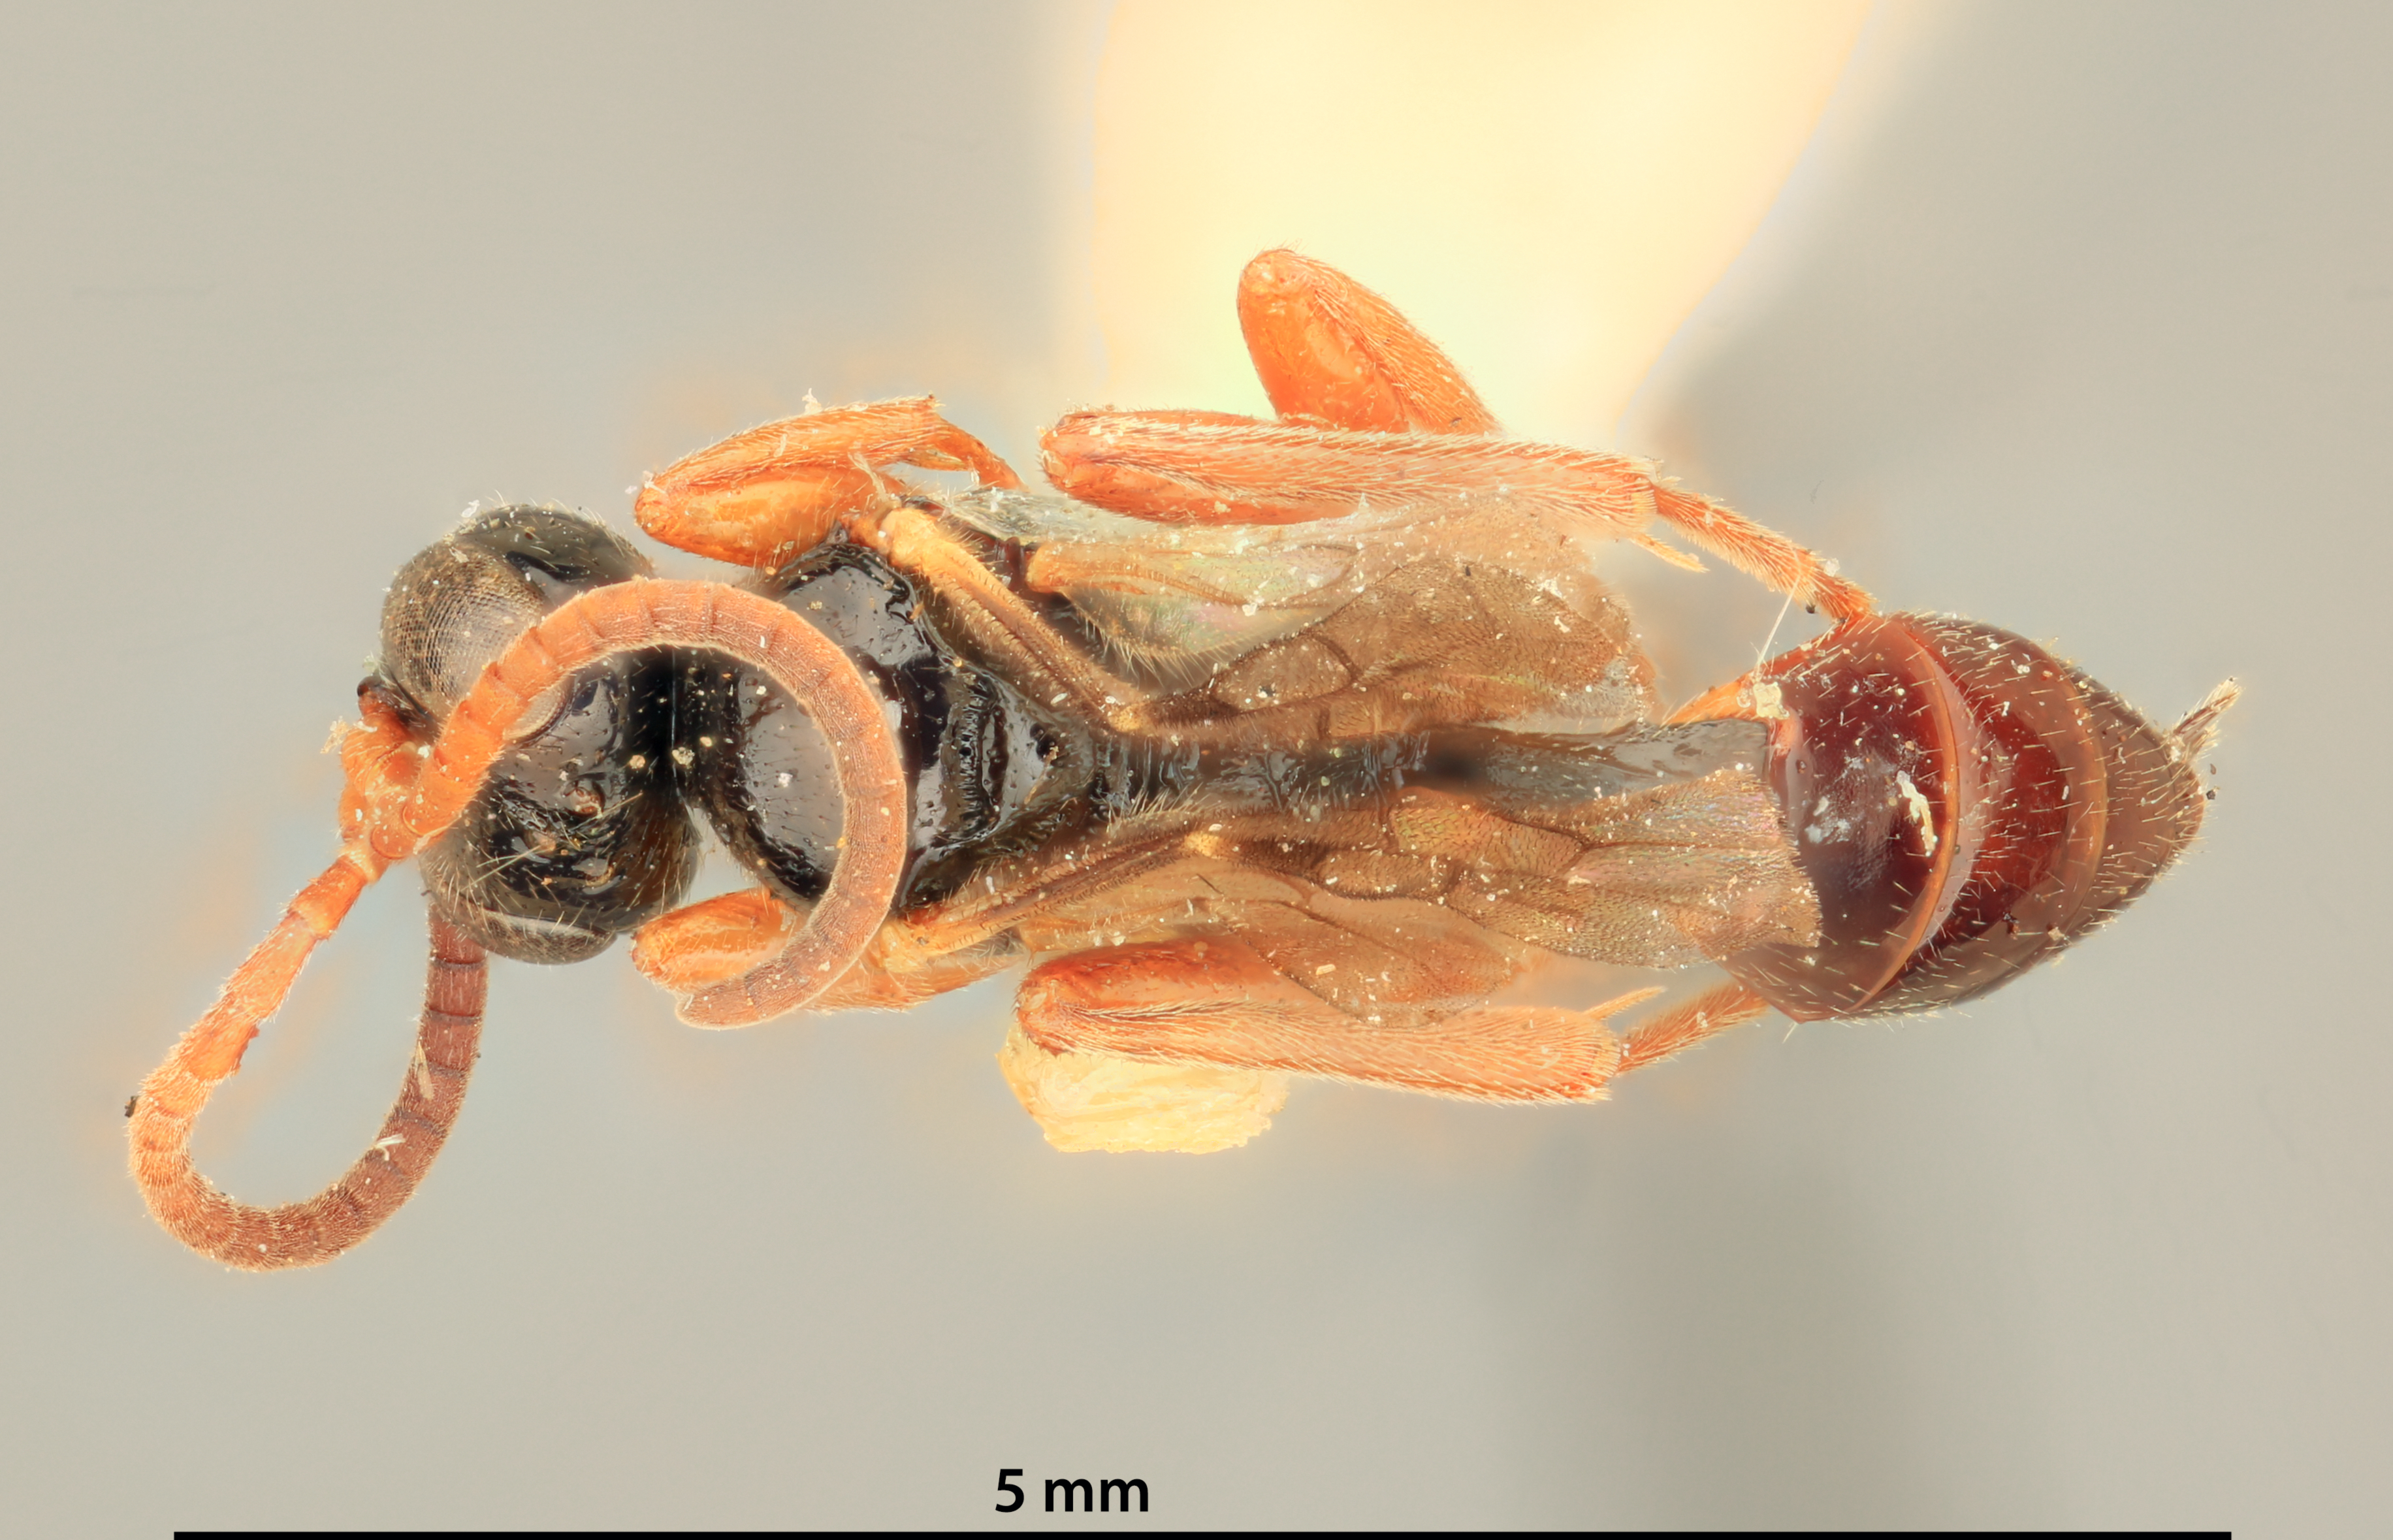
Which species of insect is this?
Phygadeuon quintilis
